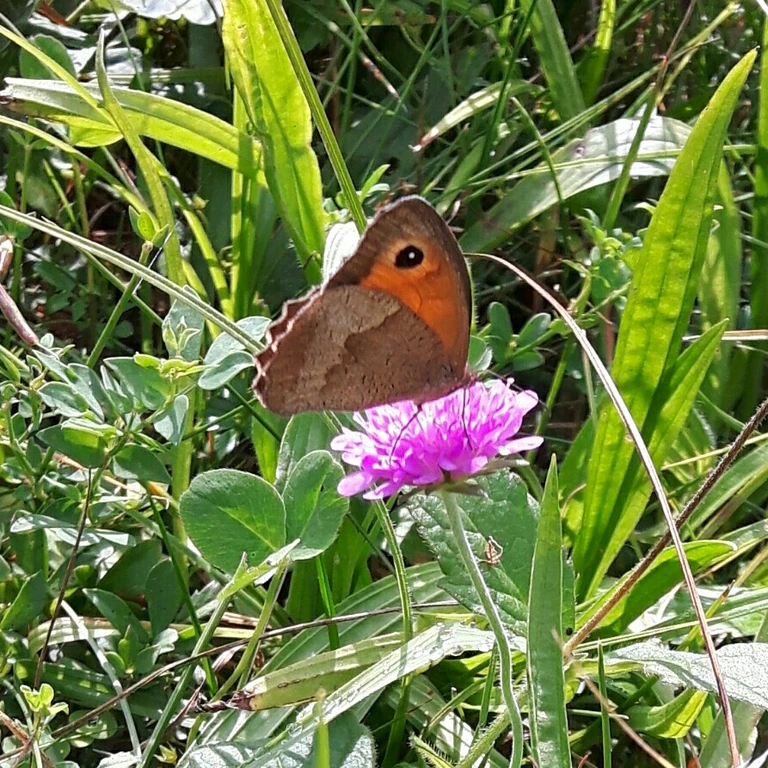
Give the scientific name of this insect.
Maniola jurtina
